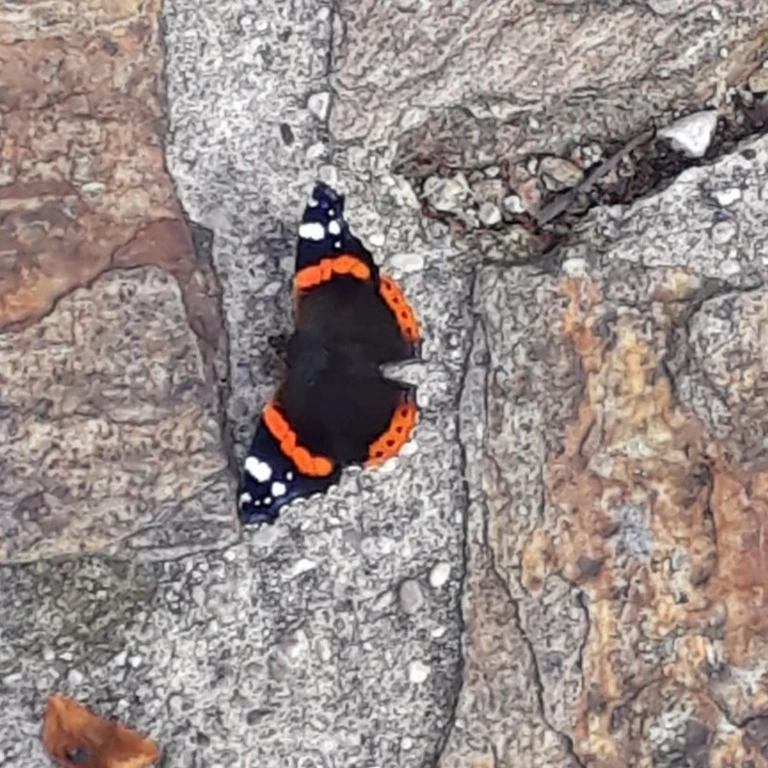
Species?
Vanessa atalanta
